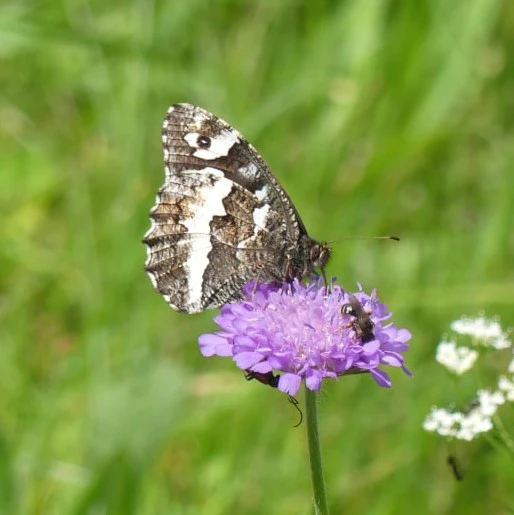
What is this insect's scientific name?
Brintesia circe
